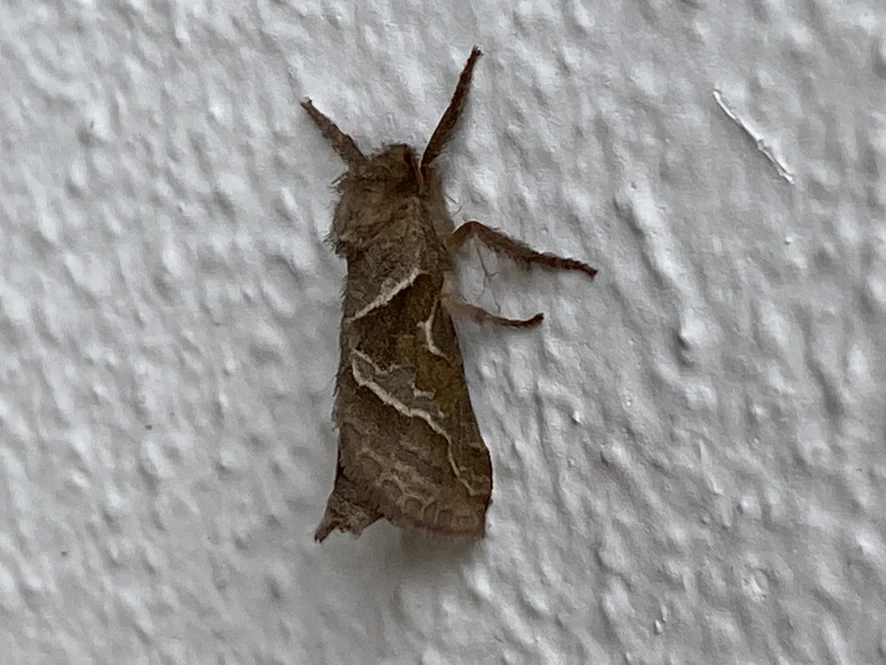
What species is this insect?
Triodia sylvina
